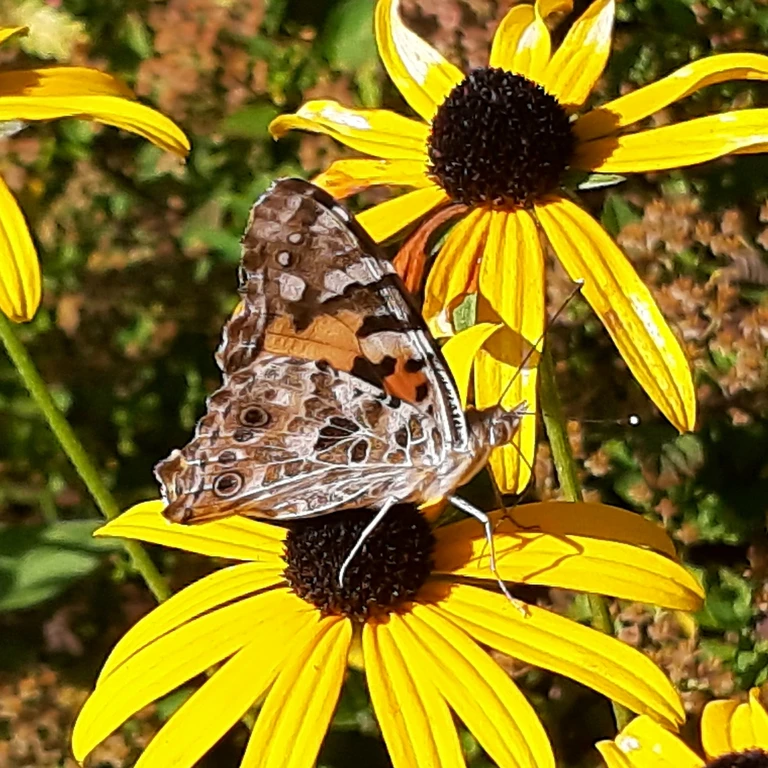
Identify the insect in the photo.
Vanessa cardui
